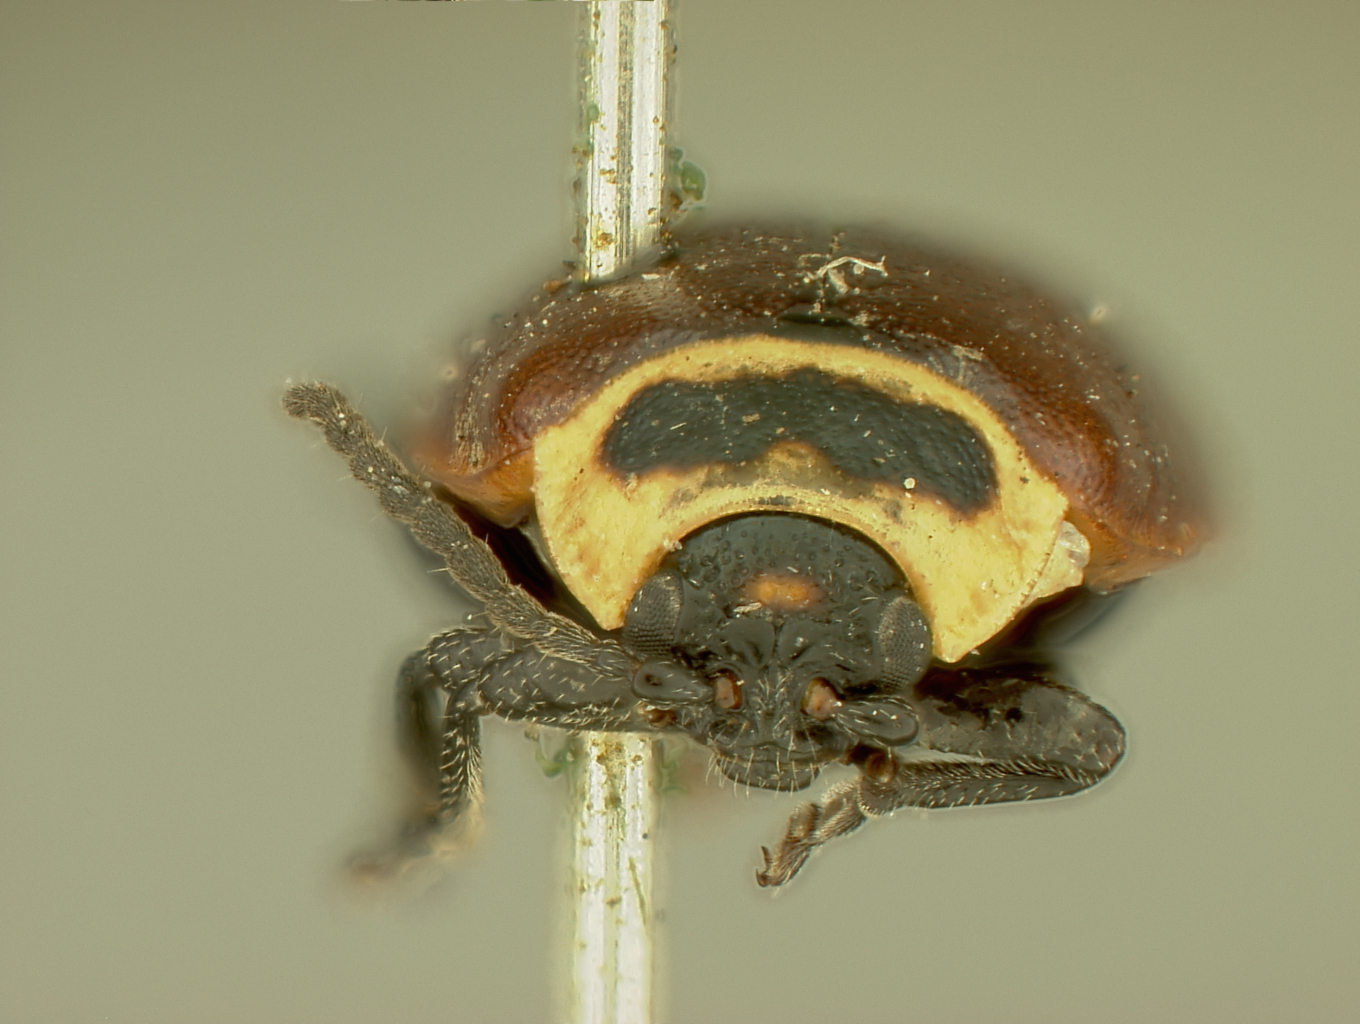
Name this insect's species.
Oedionychus vians (also Oedionychis vians)
